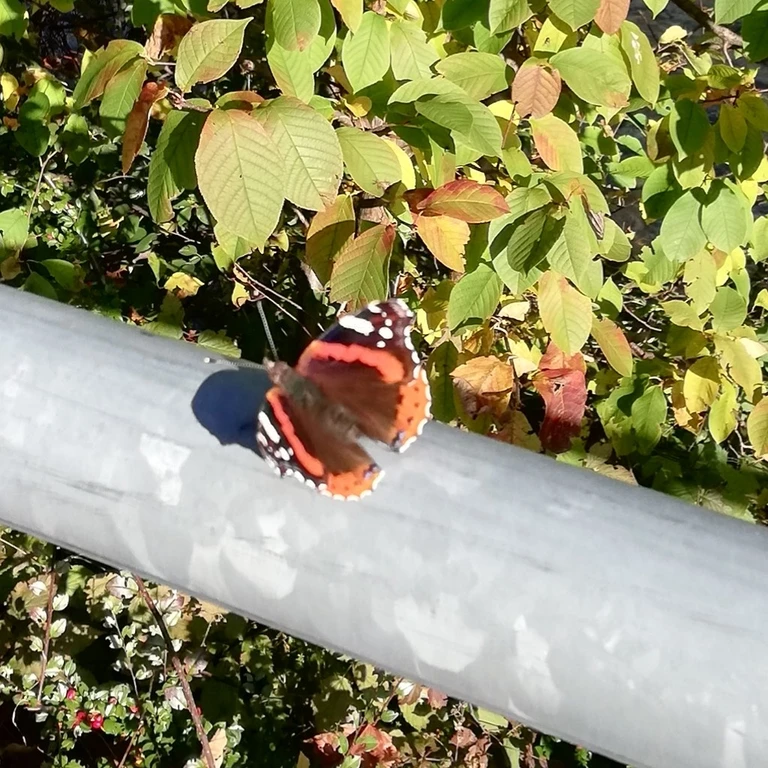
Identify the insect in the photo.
Vanessa atalanta
